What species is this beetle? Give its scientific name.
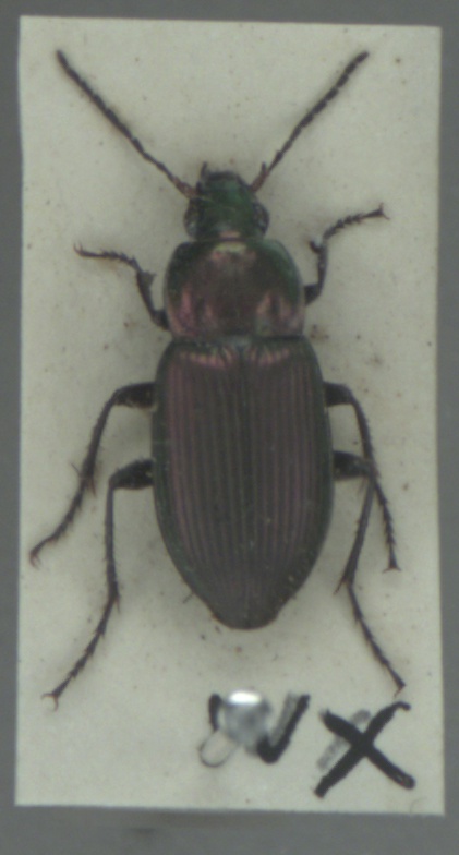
Poecilus cupreus
